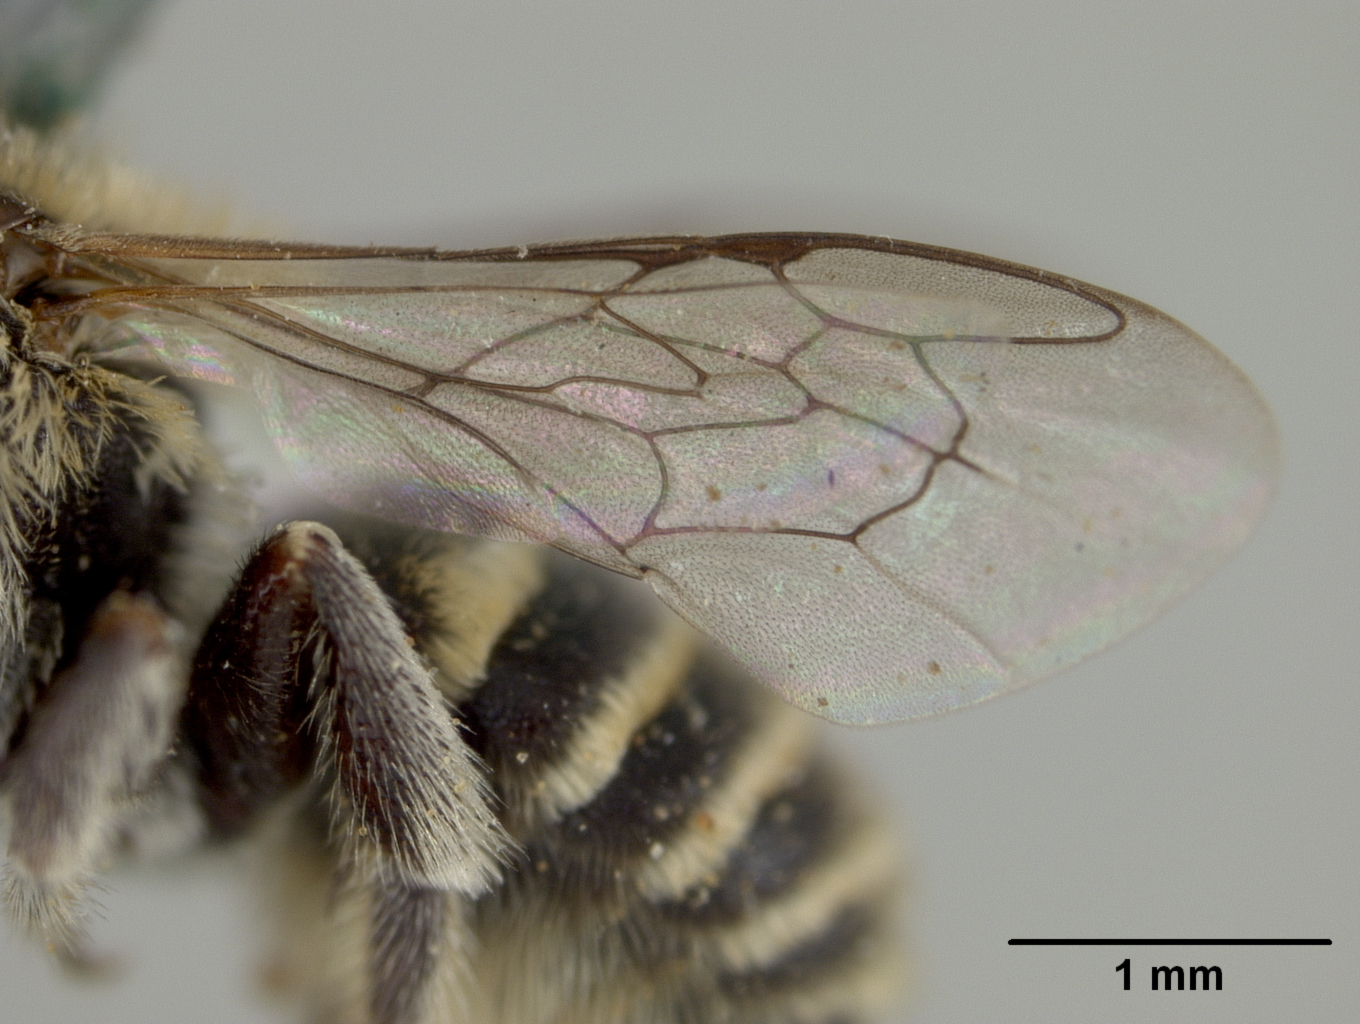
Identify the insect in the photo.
Chalicodoma californica
